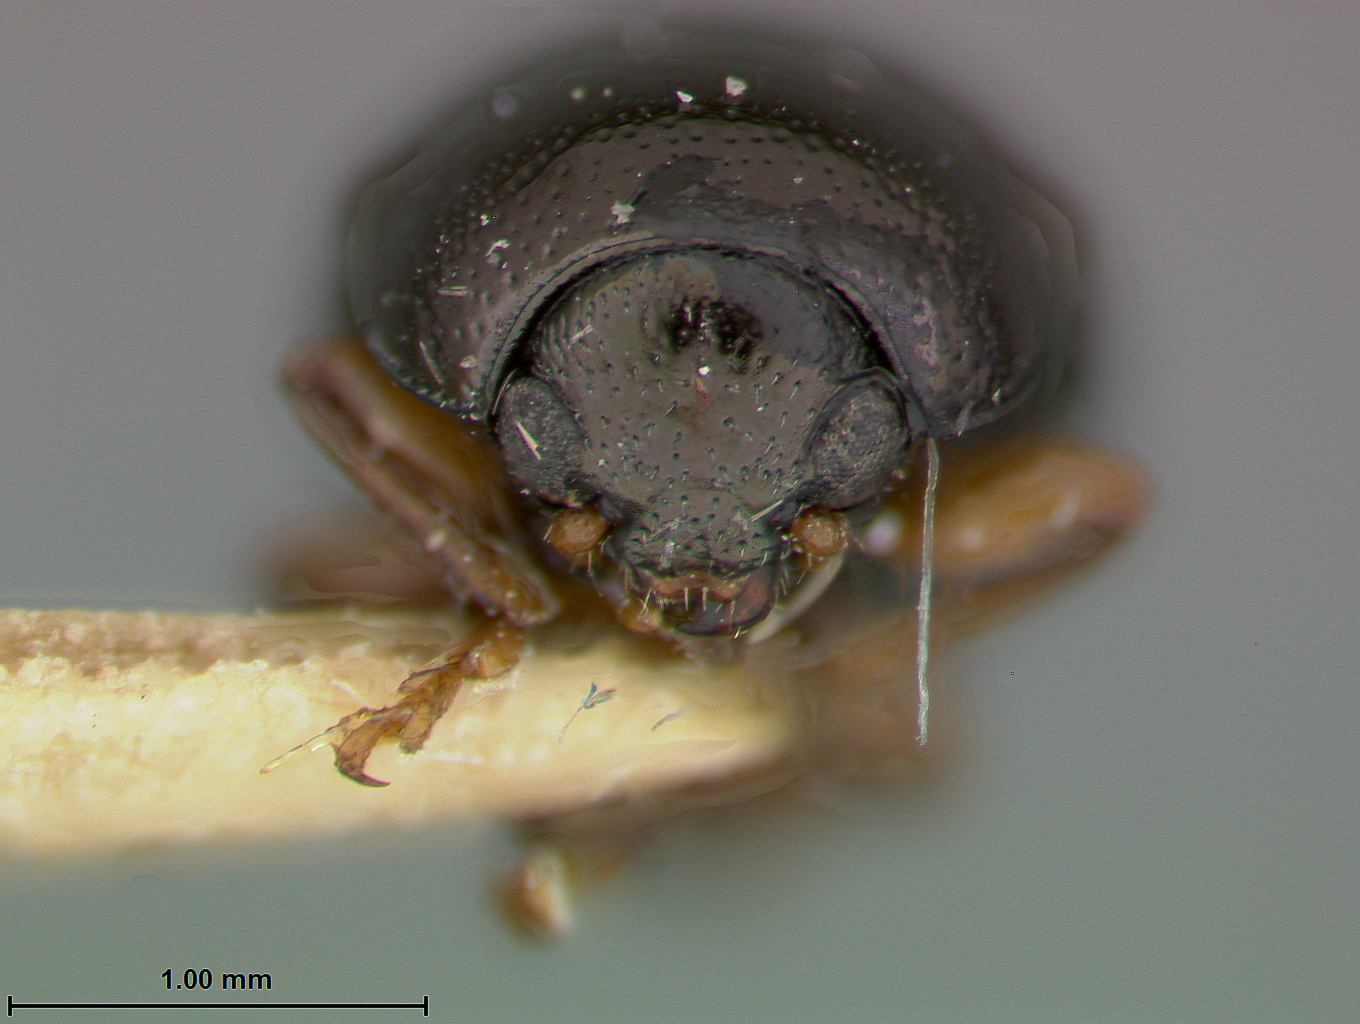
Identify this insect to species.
Chrysodina varipunctata
